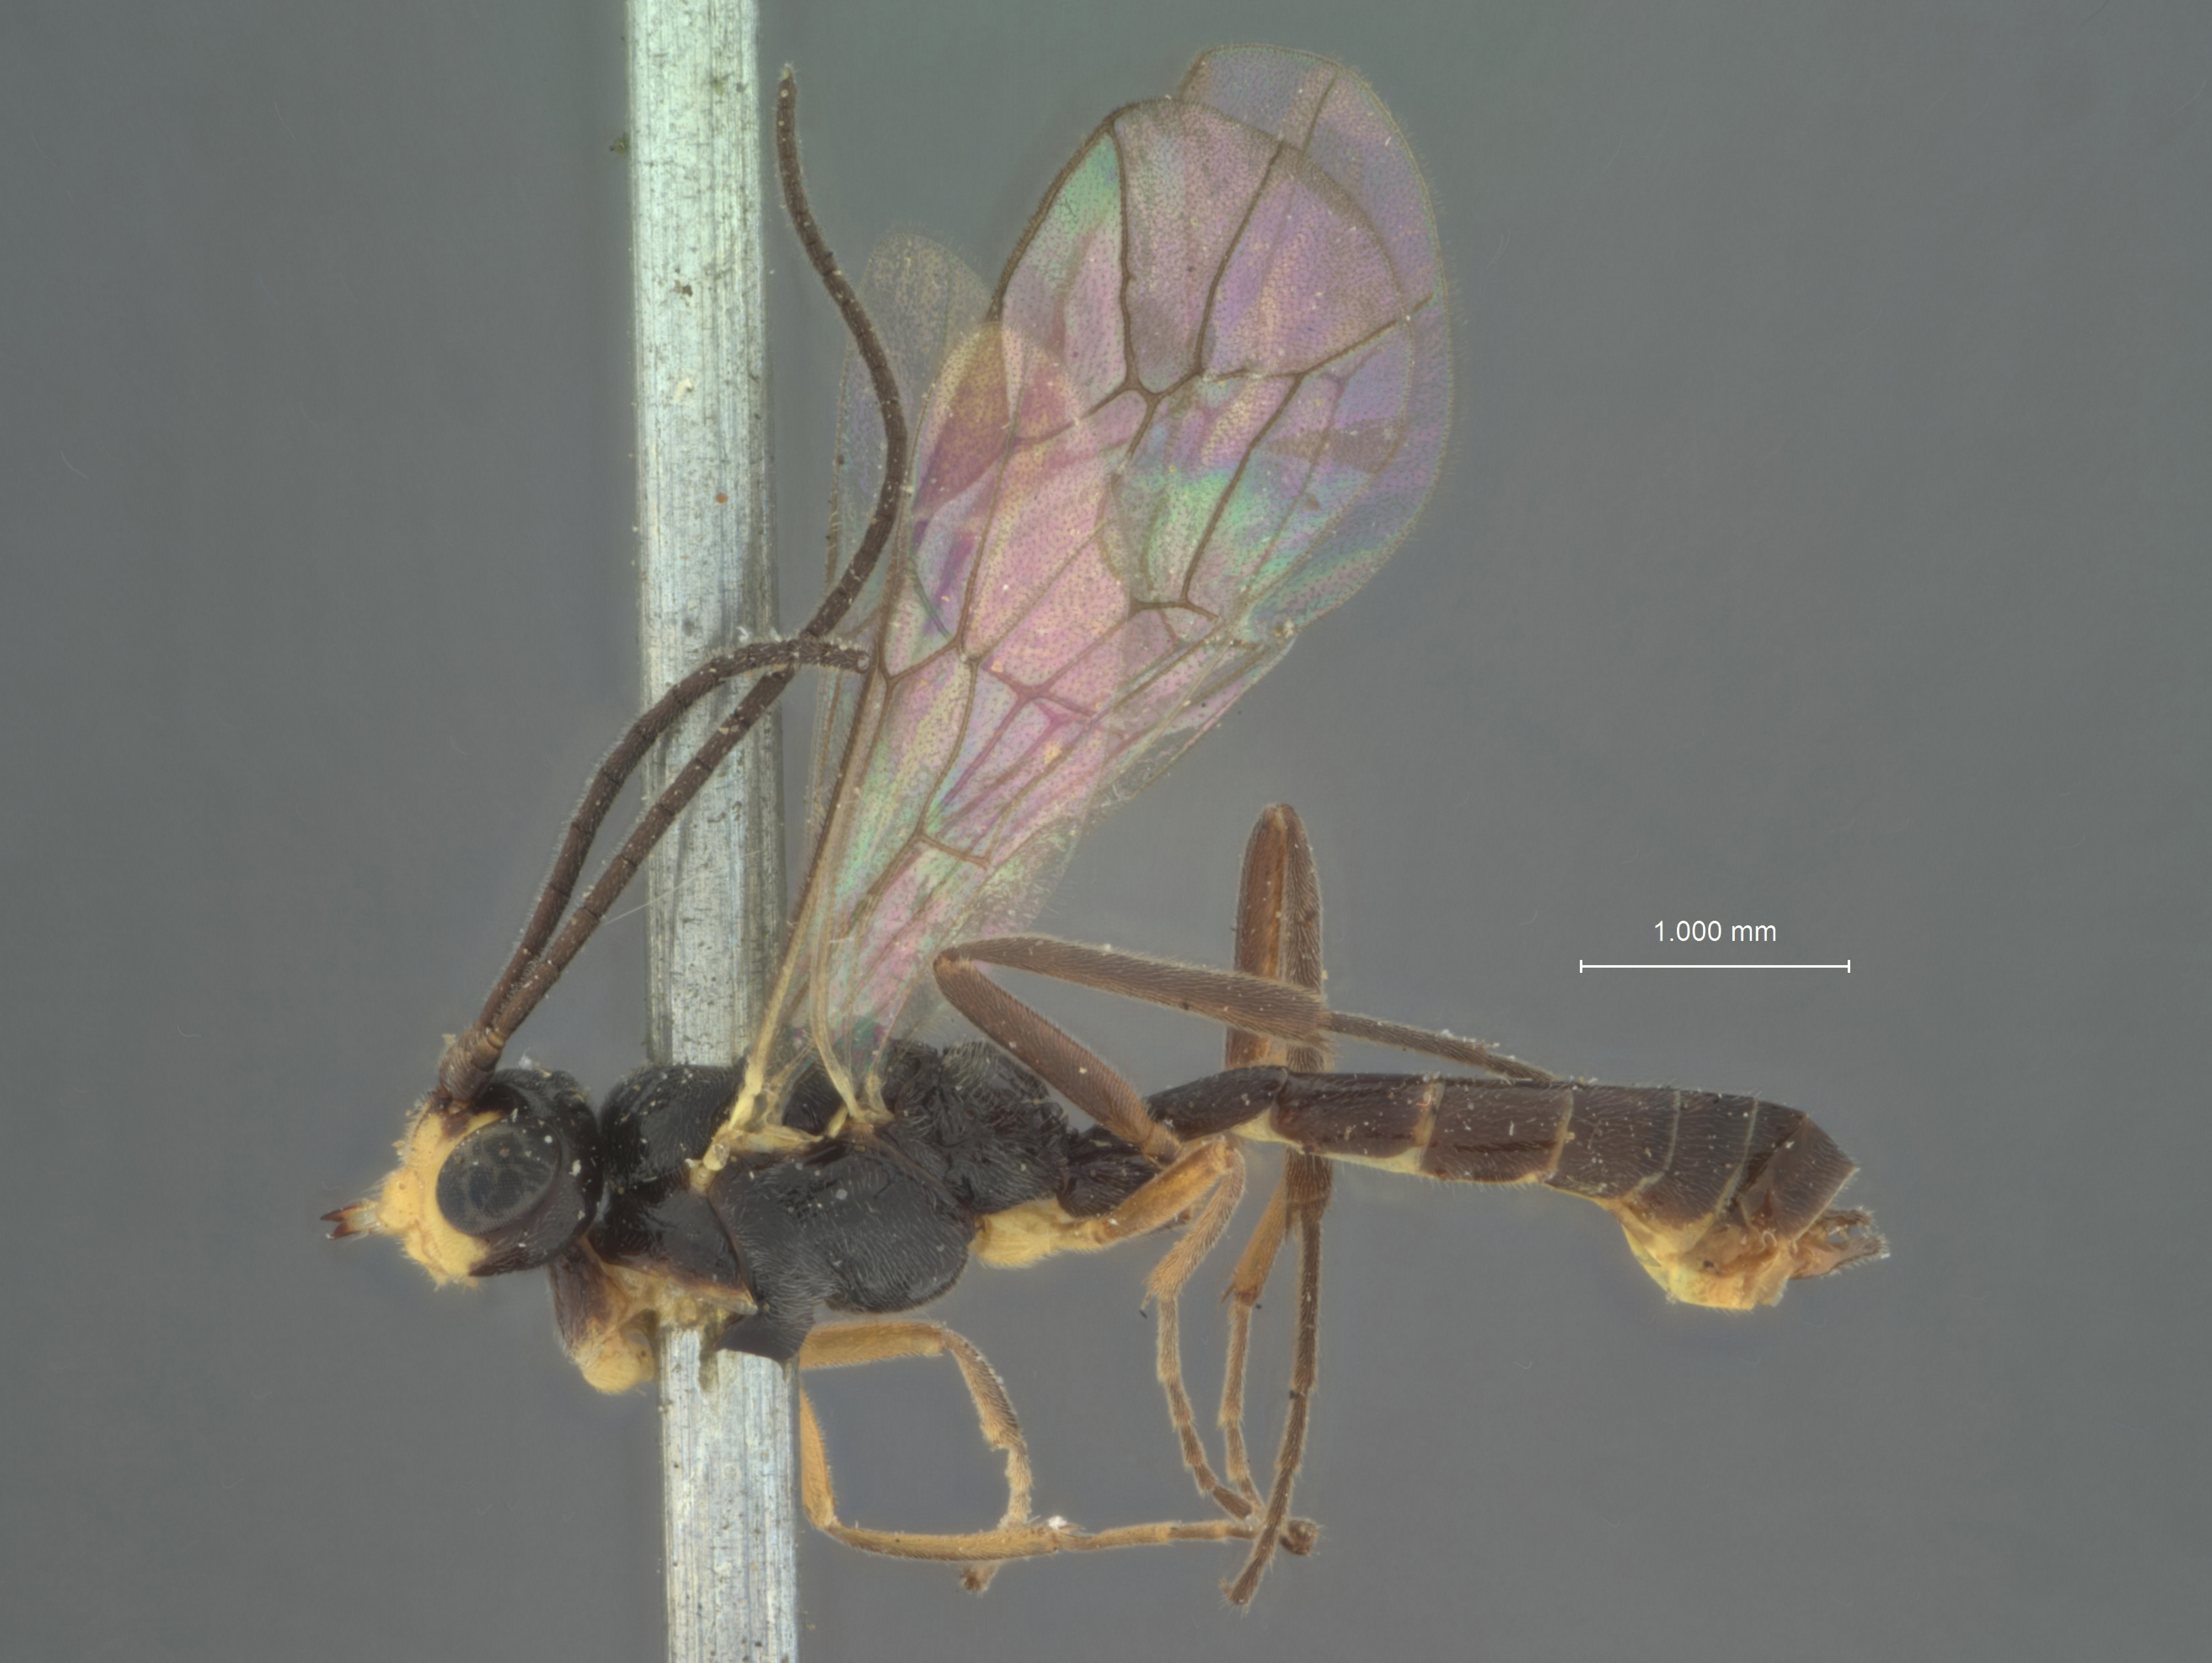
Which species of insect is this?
Himertosoma schmiedeknechti
